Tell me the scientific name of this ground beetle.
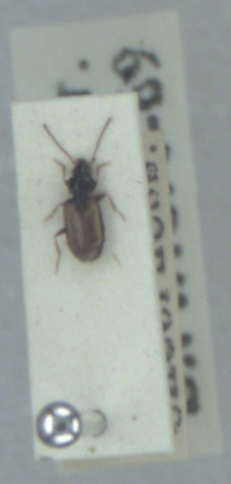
Tachys scutellaris
